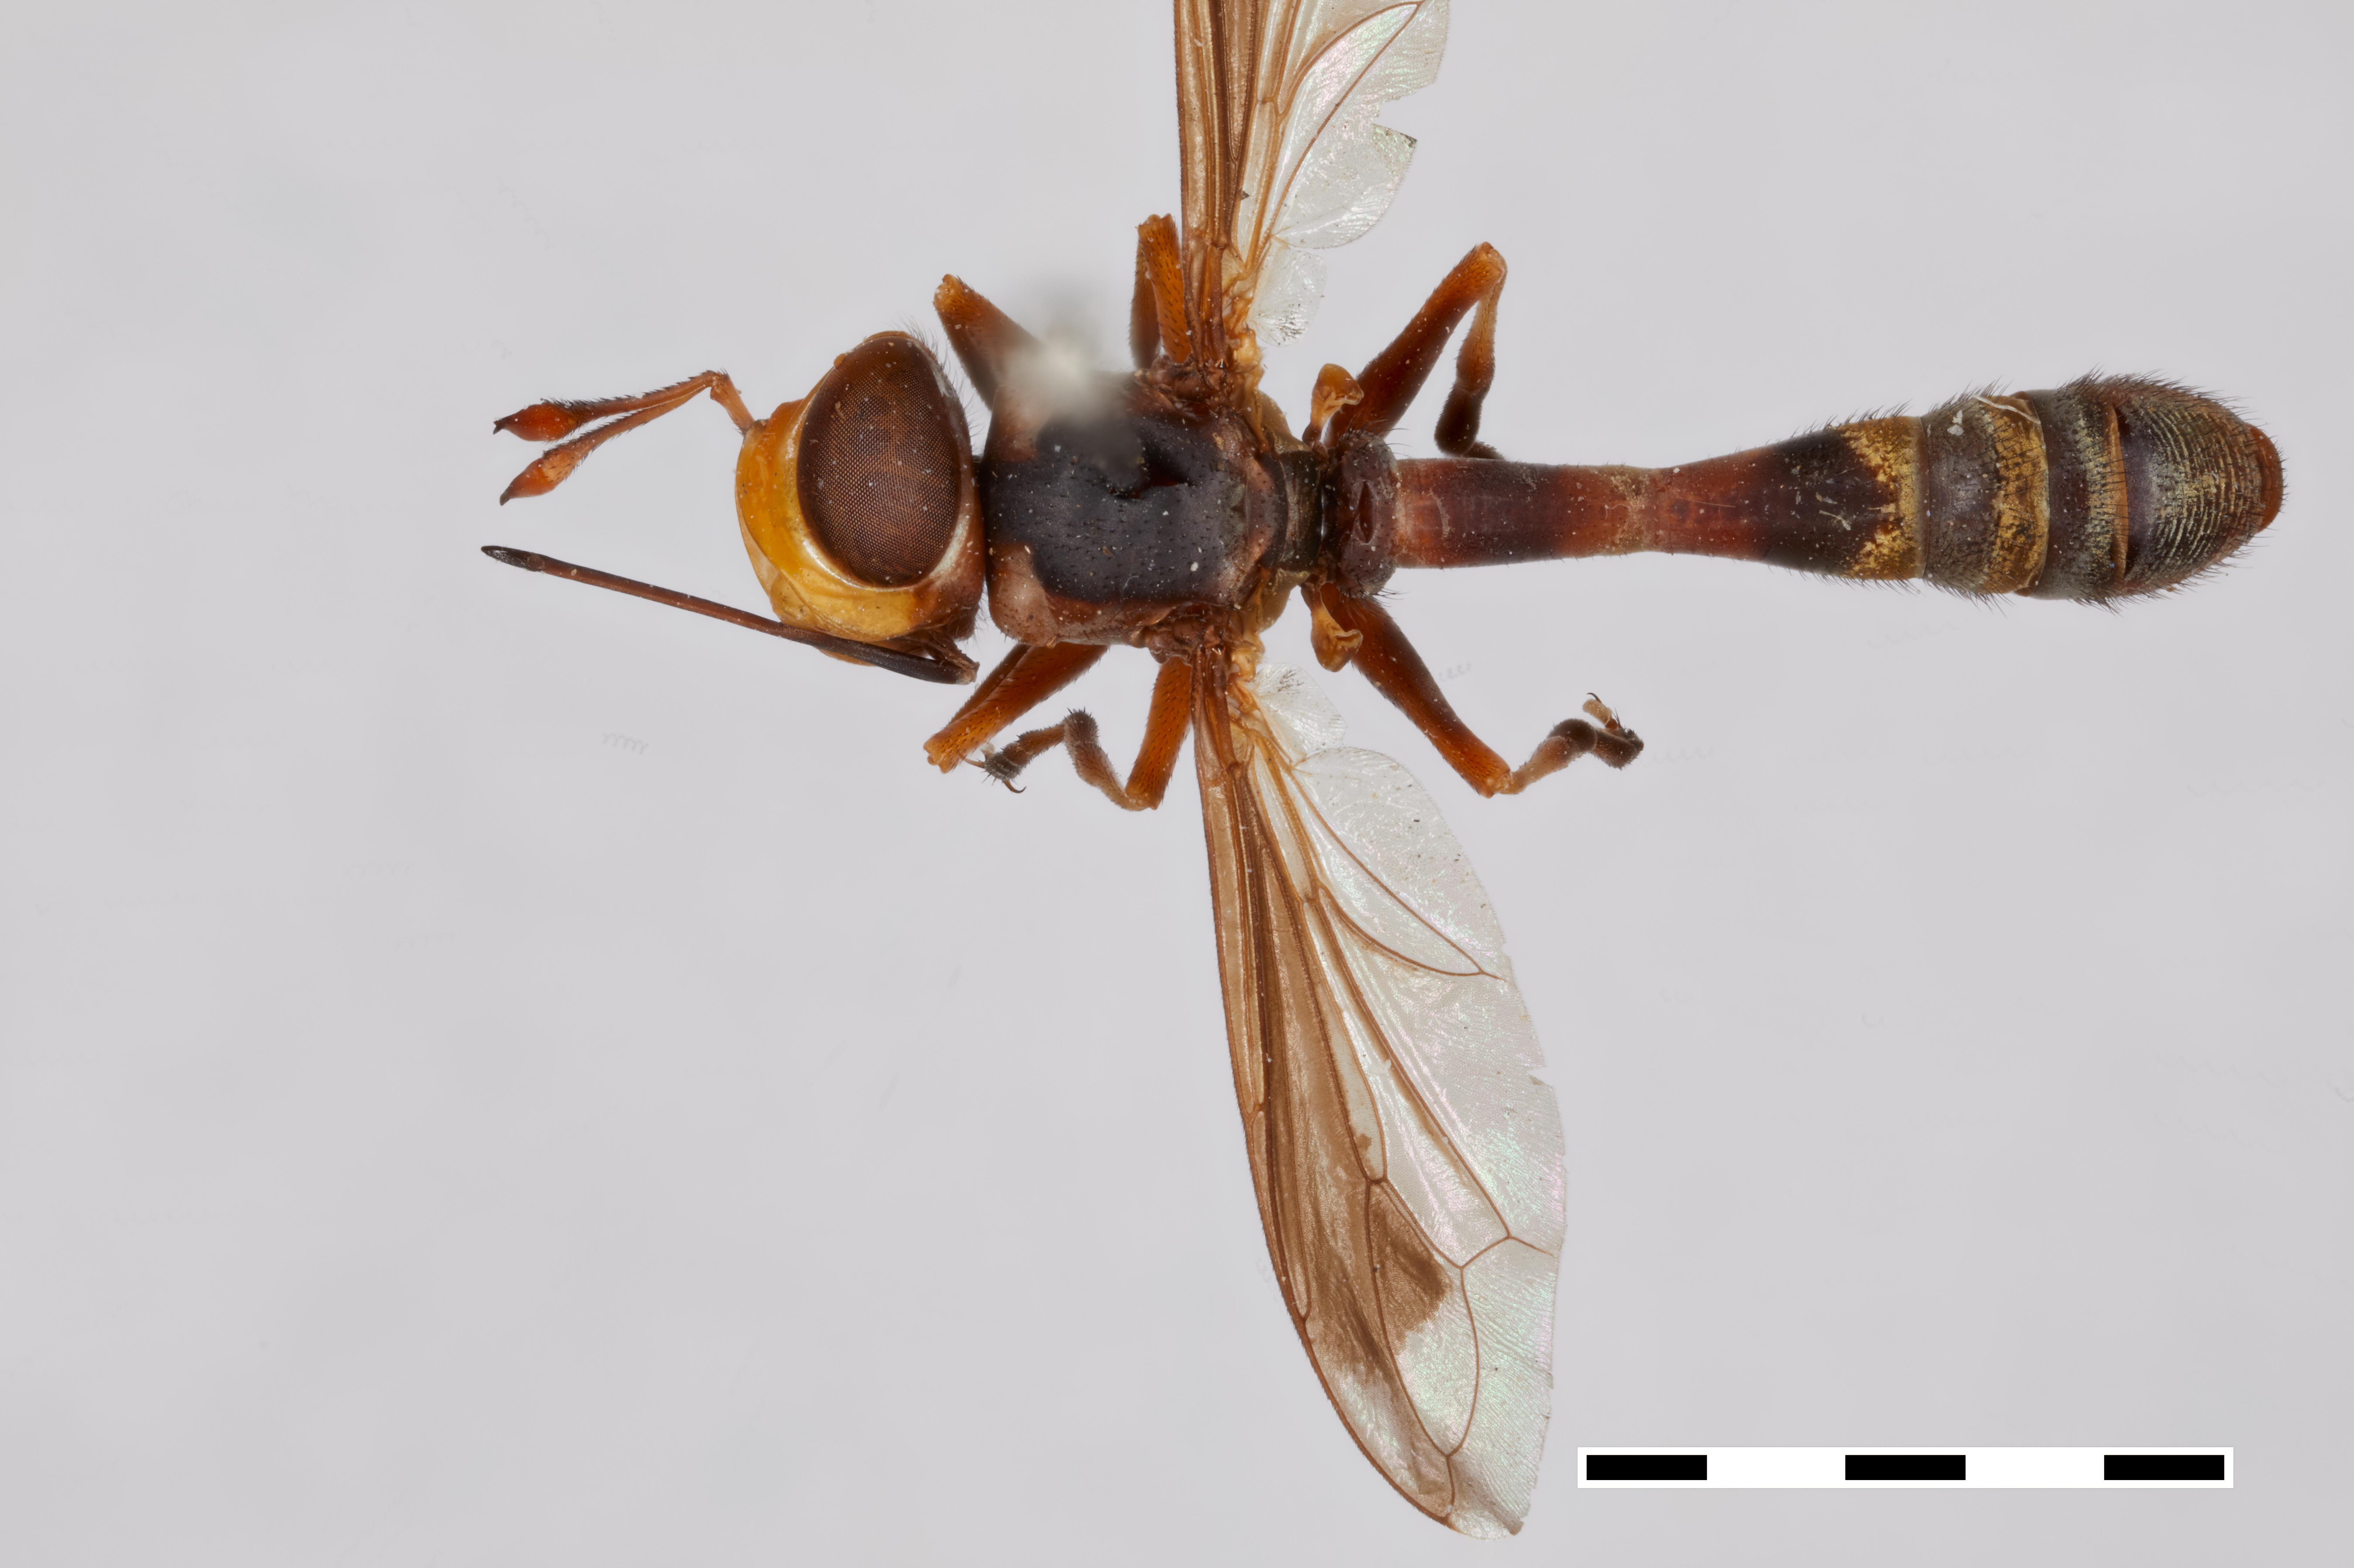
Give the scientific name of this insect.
Physocephala annulata
